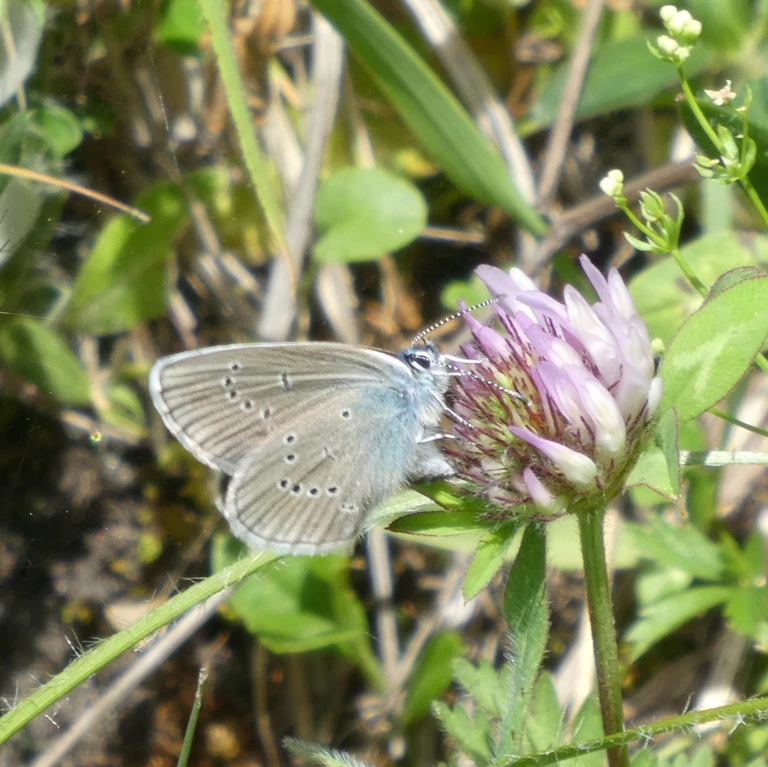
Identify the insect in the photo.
Cyaniris semiargus
